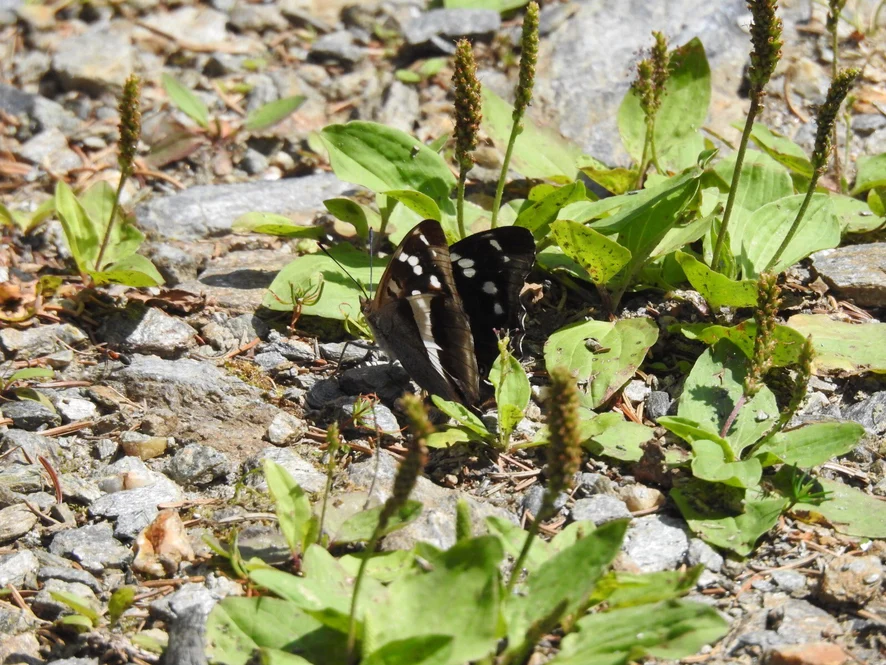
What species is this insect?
Apatura iris
